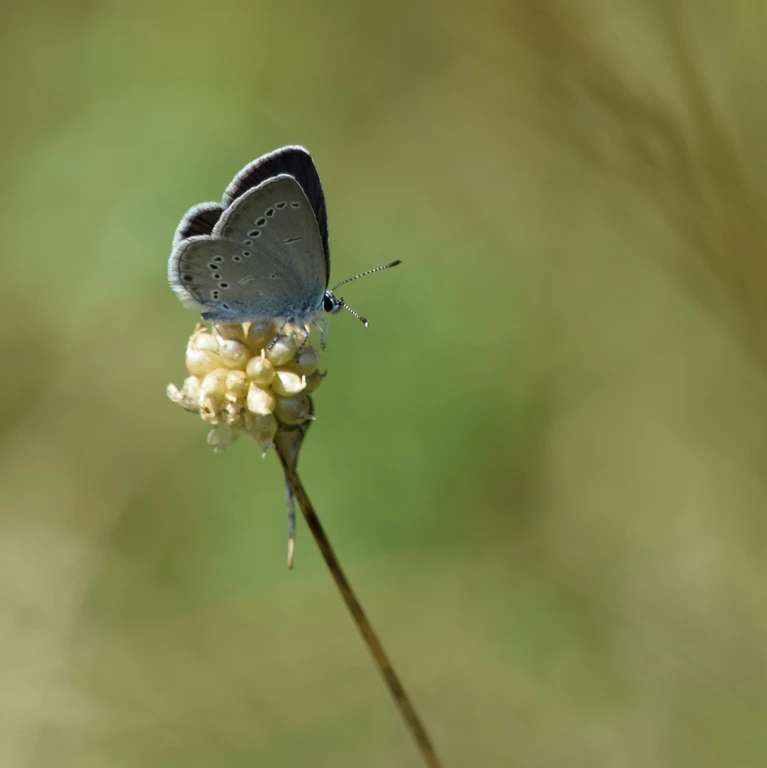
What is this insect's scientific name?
Cupido minimus
